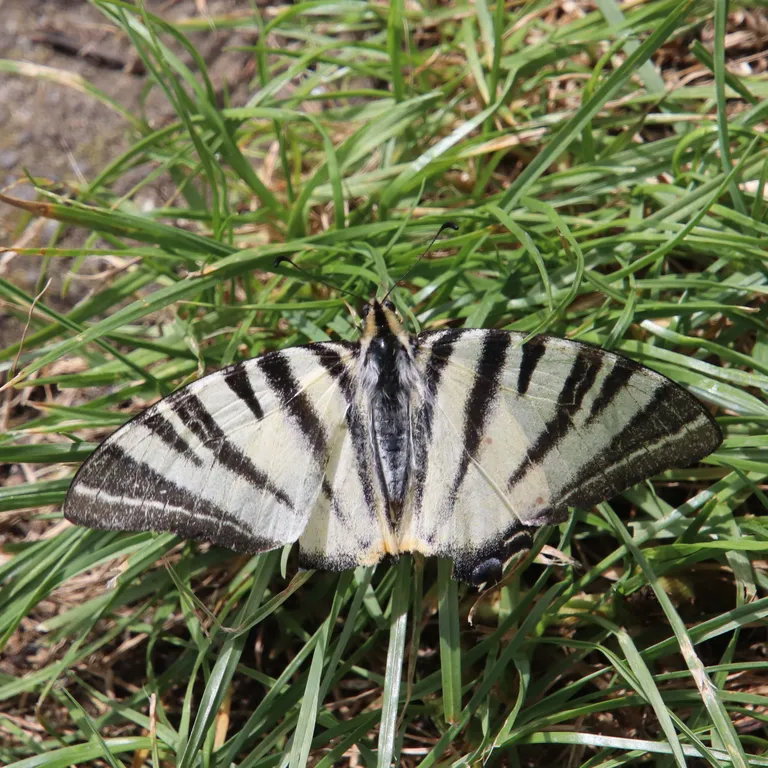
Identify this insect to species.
Iphiclides podalirius
